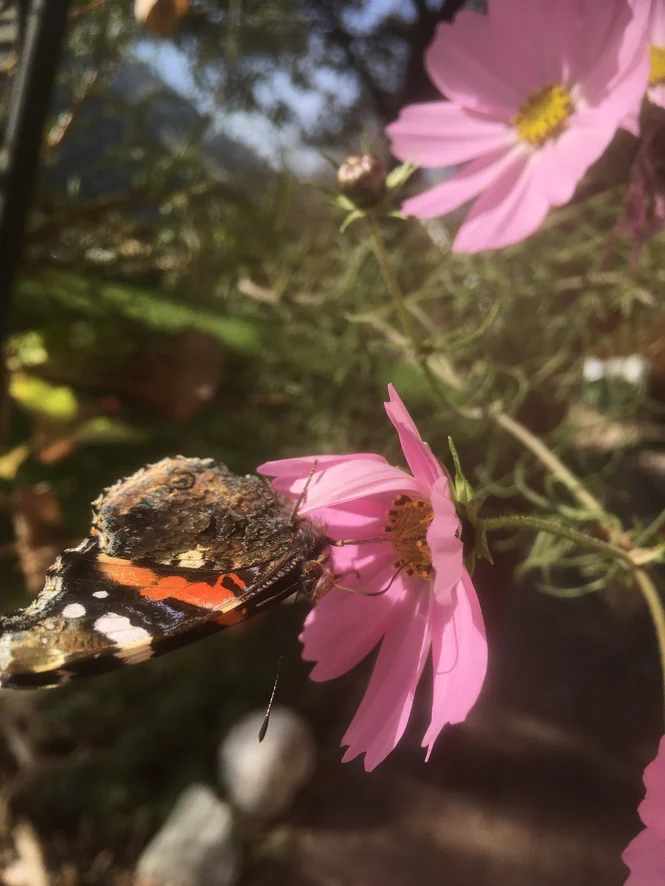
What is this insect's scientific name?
Vanessa atalanta
